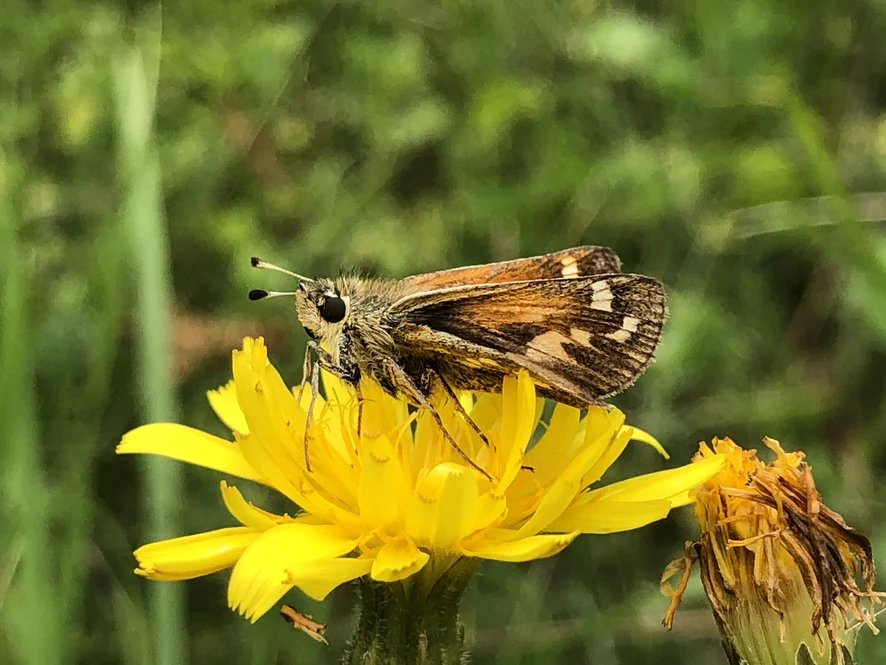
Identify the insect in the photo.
Hesperia comma
